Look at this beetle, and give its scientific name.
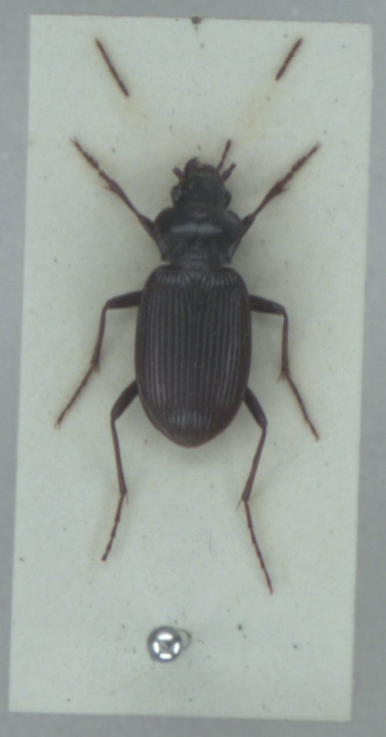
Nebria brevicollis
